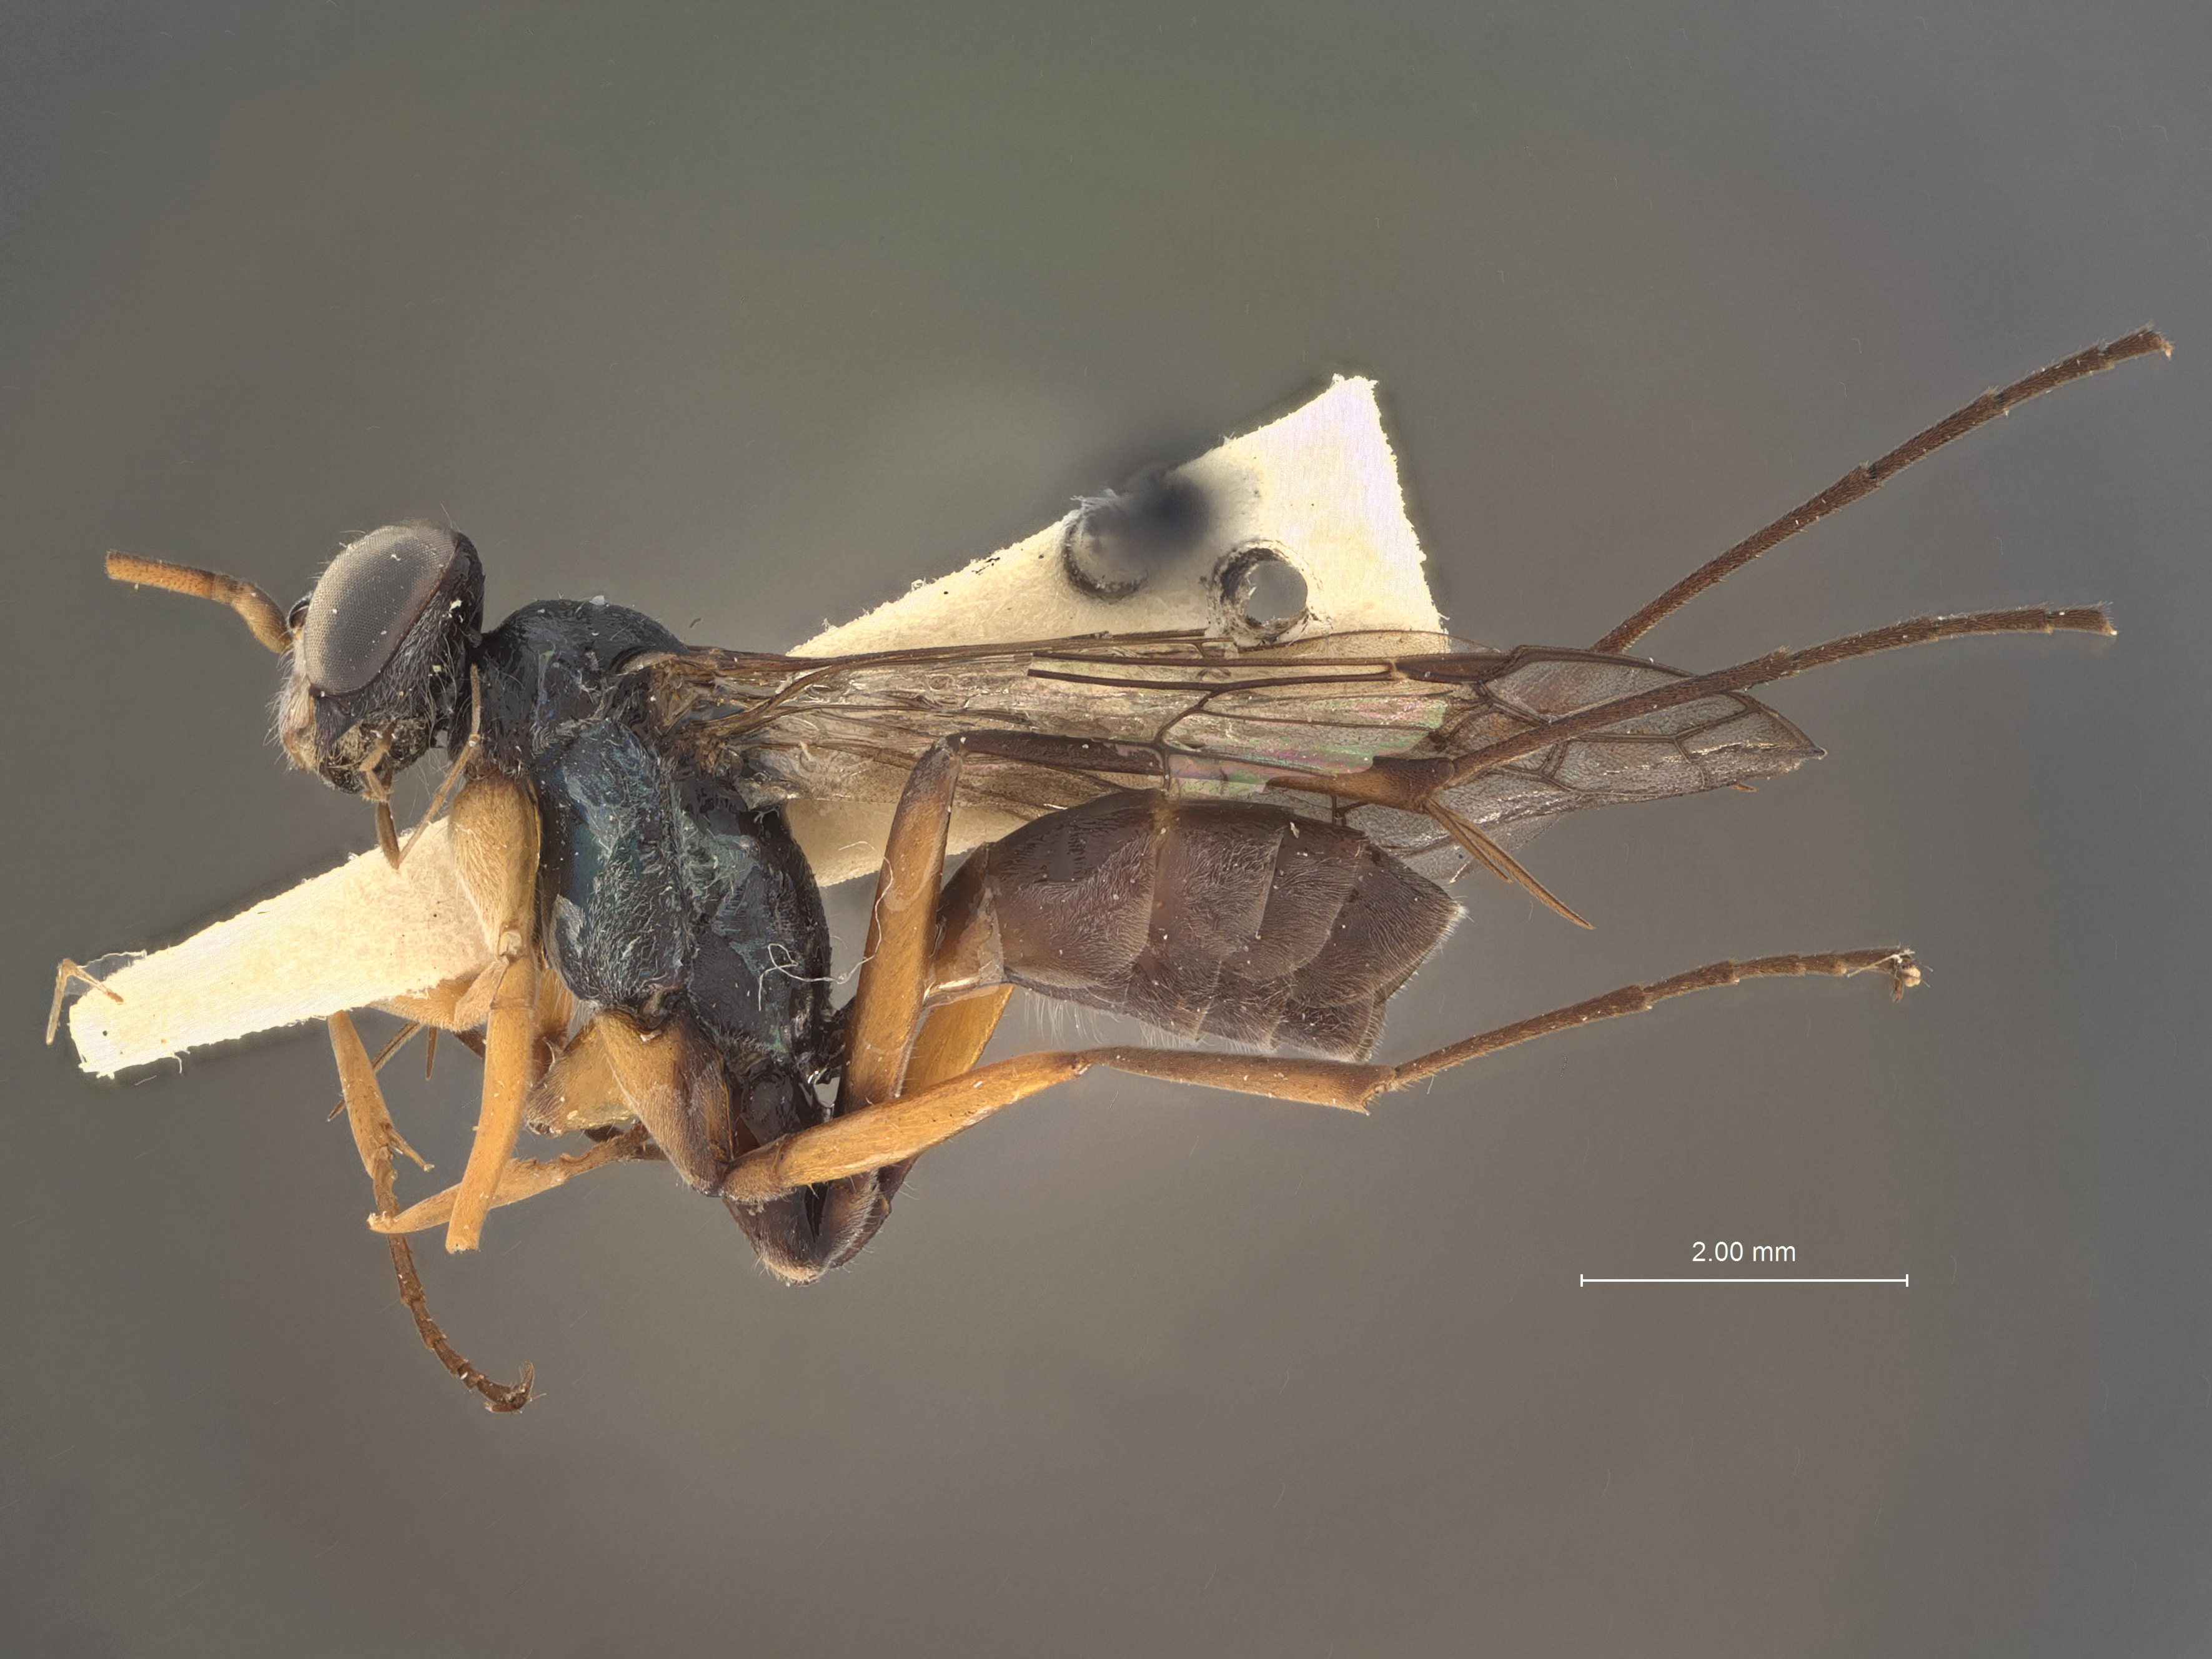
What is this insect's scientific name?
Auplopus argentinus
